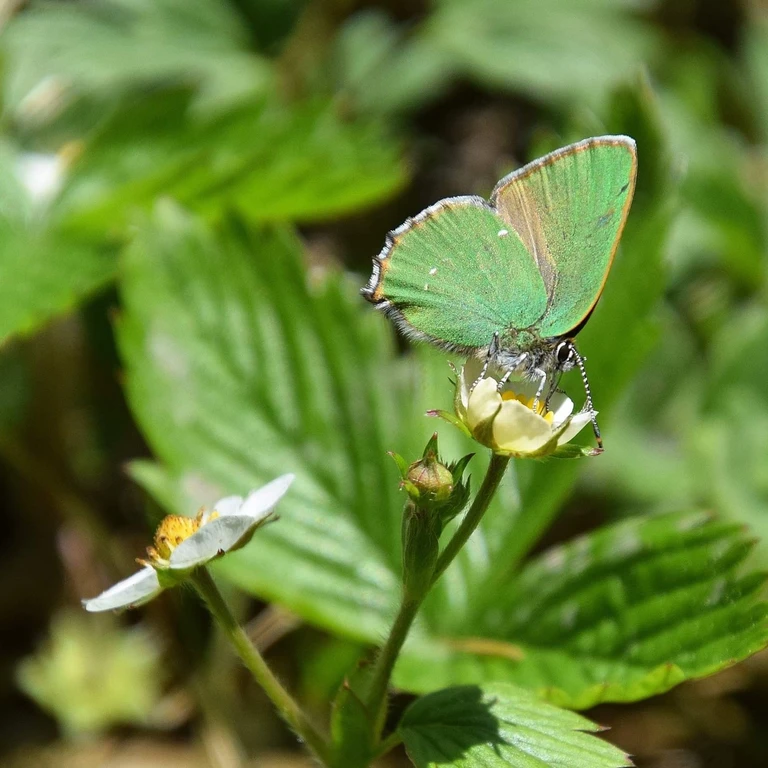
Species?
Callophrys rubi
